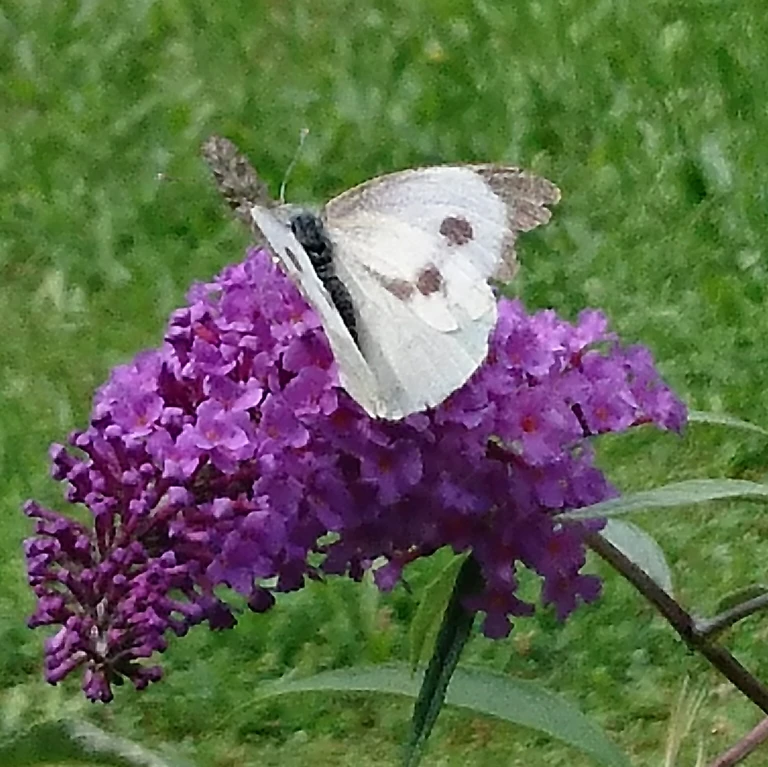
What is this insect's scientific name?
Pieris brassicae
